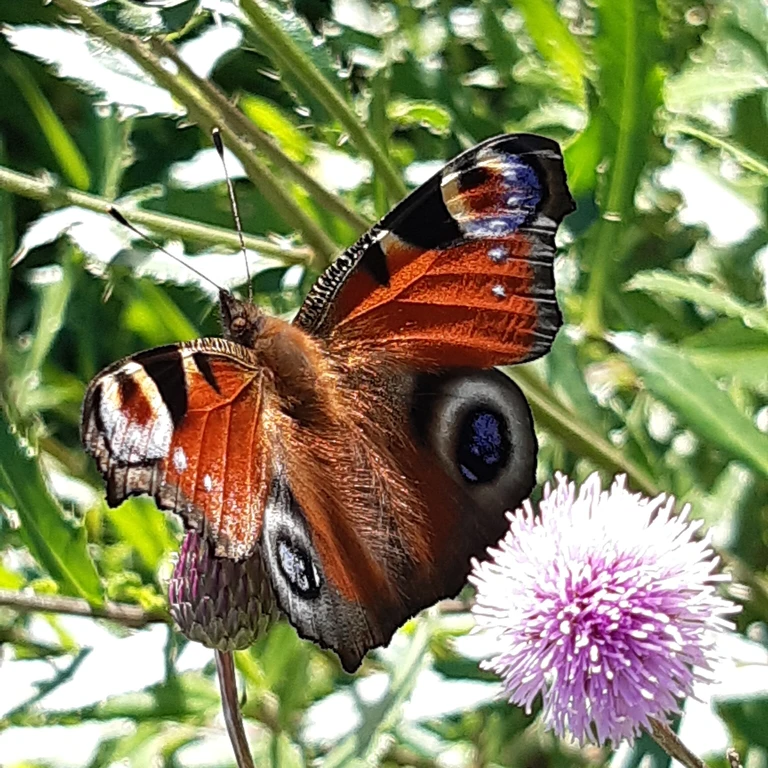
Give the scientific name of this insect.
Aglais io
